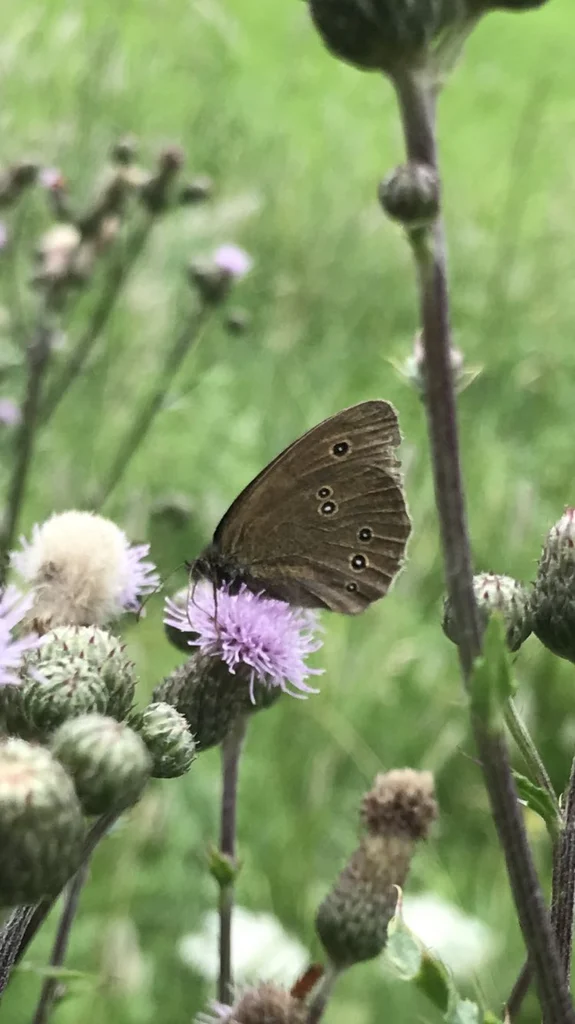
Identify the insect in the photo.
Aphantopus hyperantus
